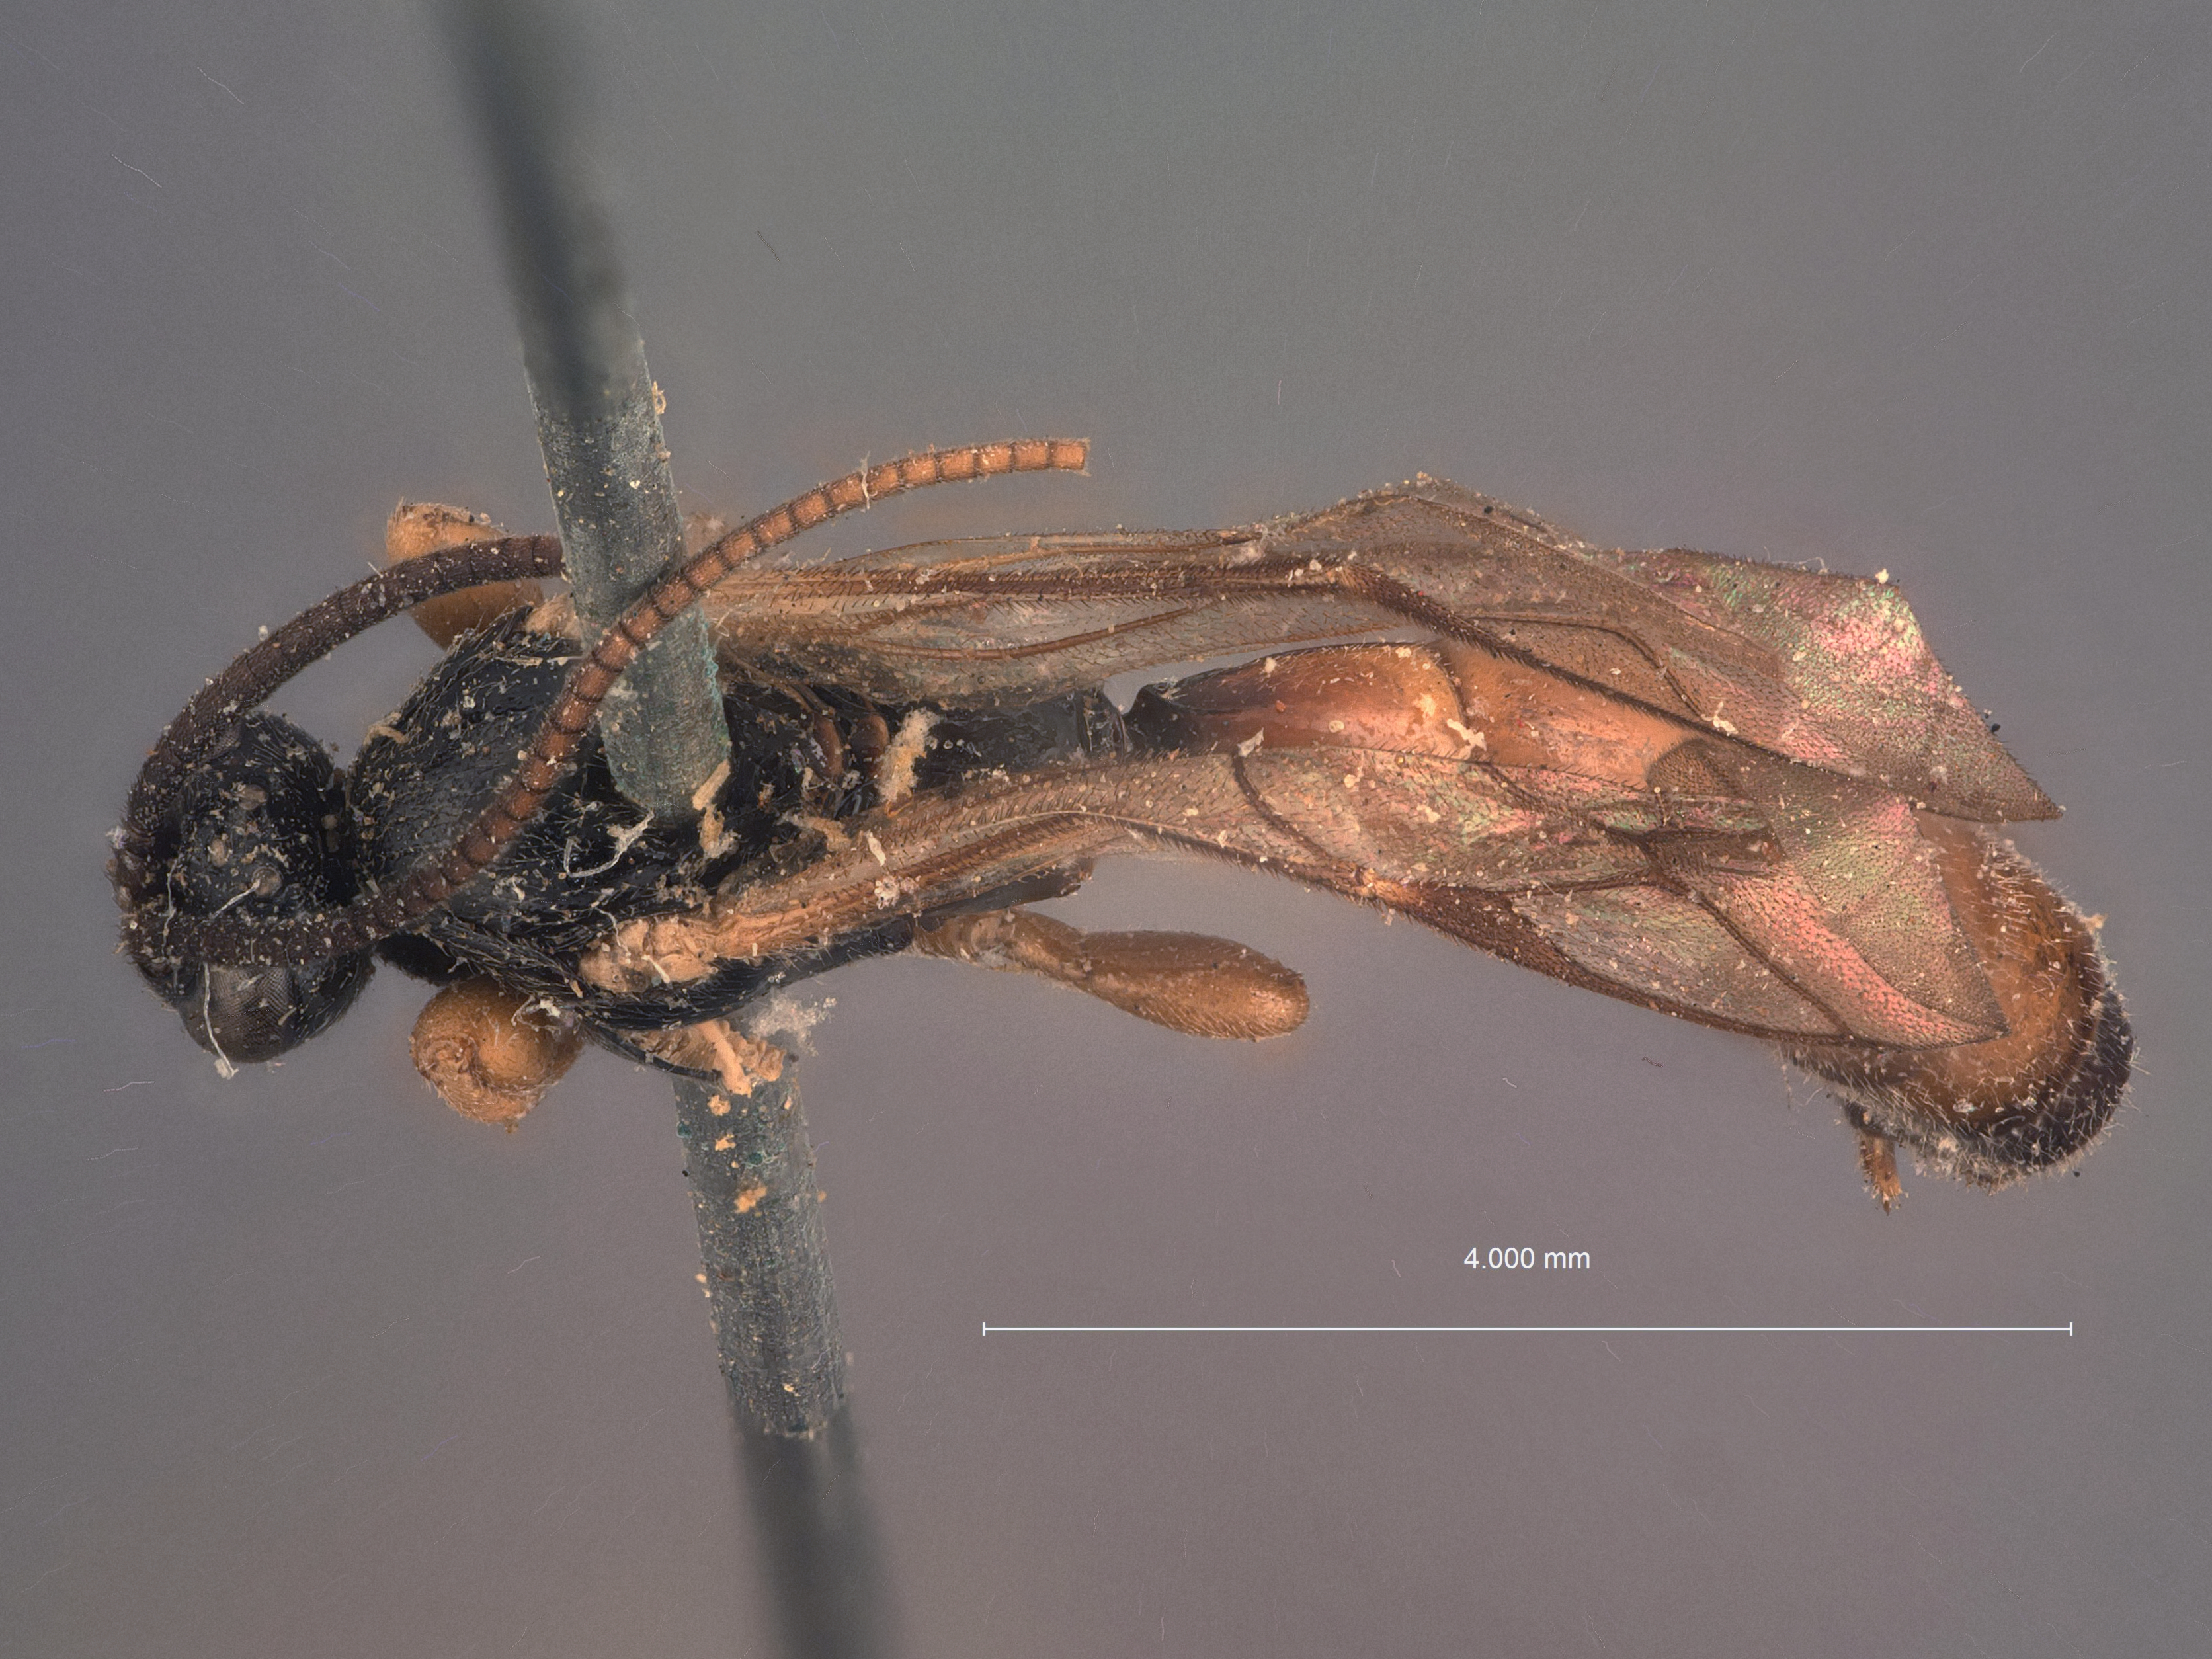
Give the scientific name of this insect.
Exochus rufigaster
